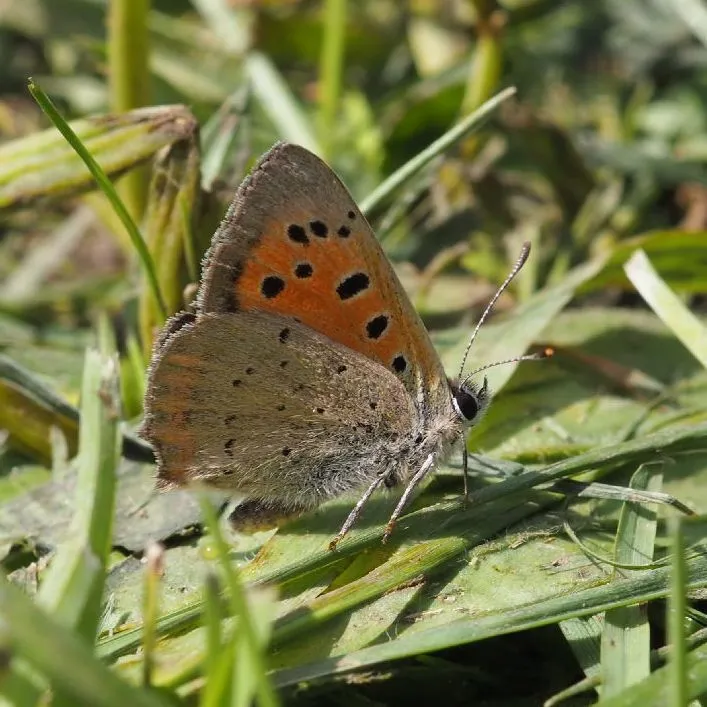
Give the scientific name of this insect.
Lycaena phlaeas
